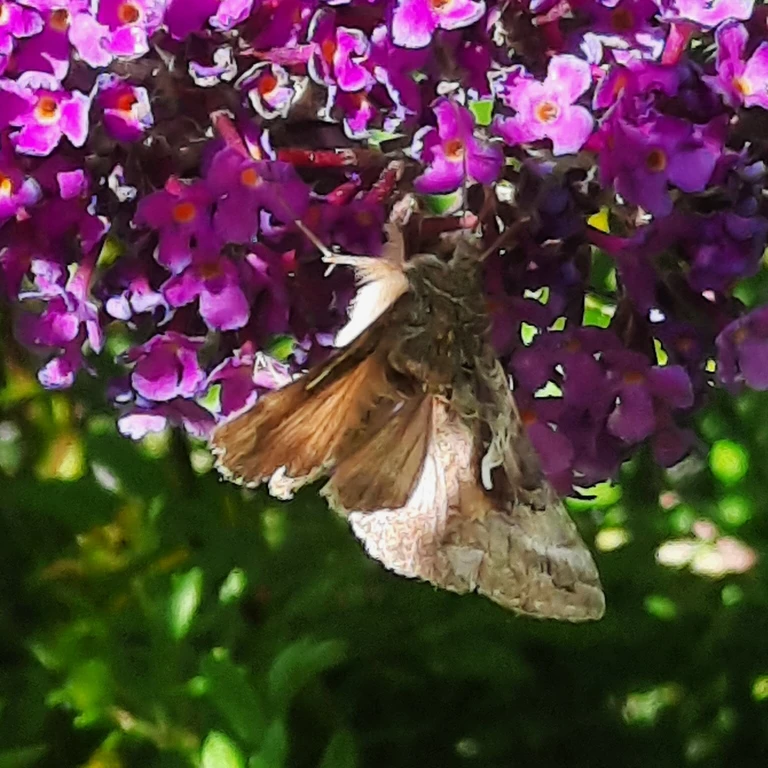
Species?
Autographa gamma
